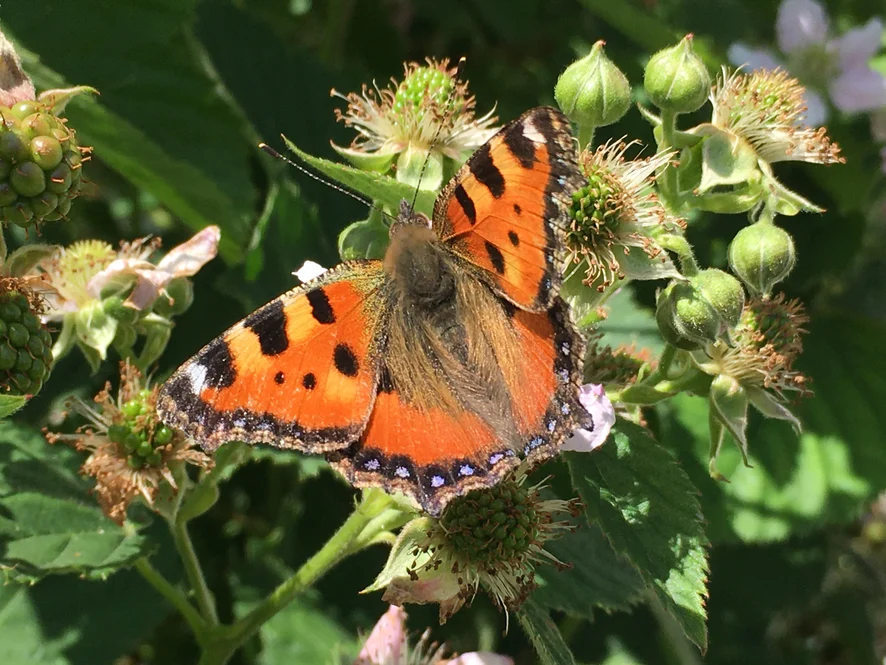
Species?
Aglais urticae
